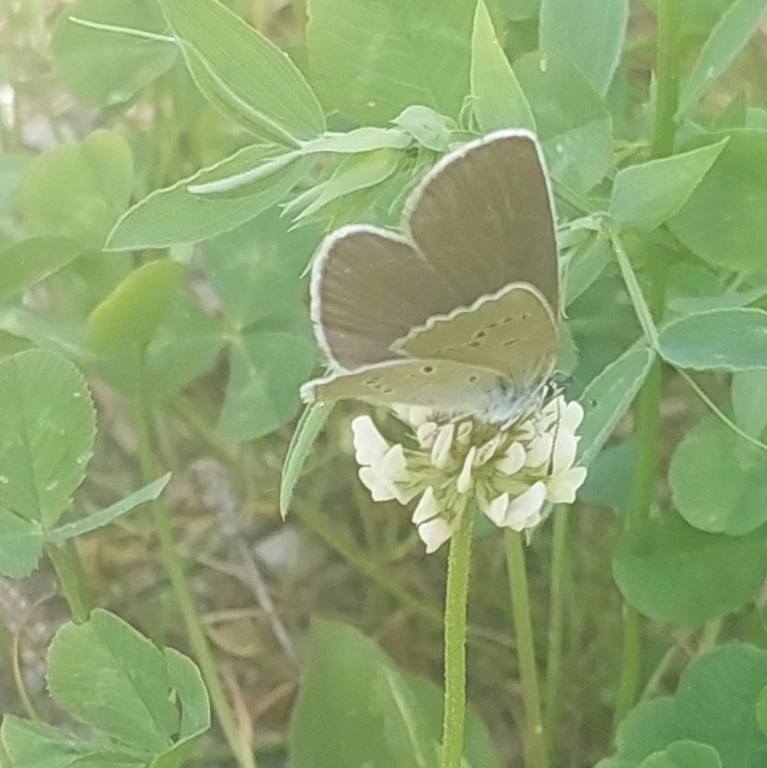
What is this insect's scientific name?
Cyaniris semiargus
